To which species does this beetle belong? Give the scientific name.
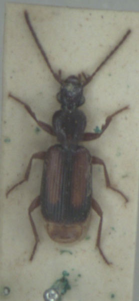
Polistichus connexus
